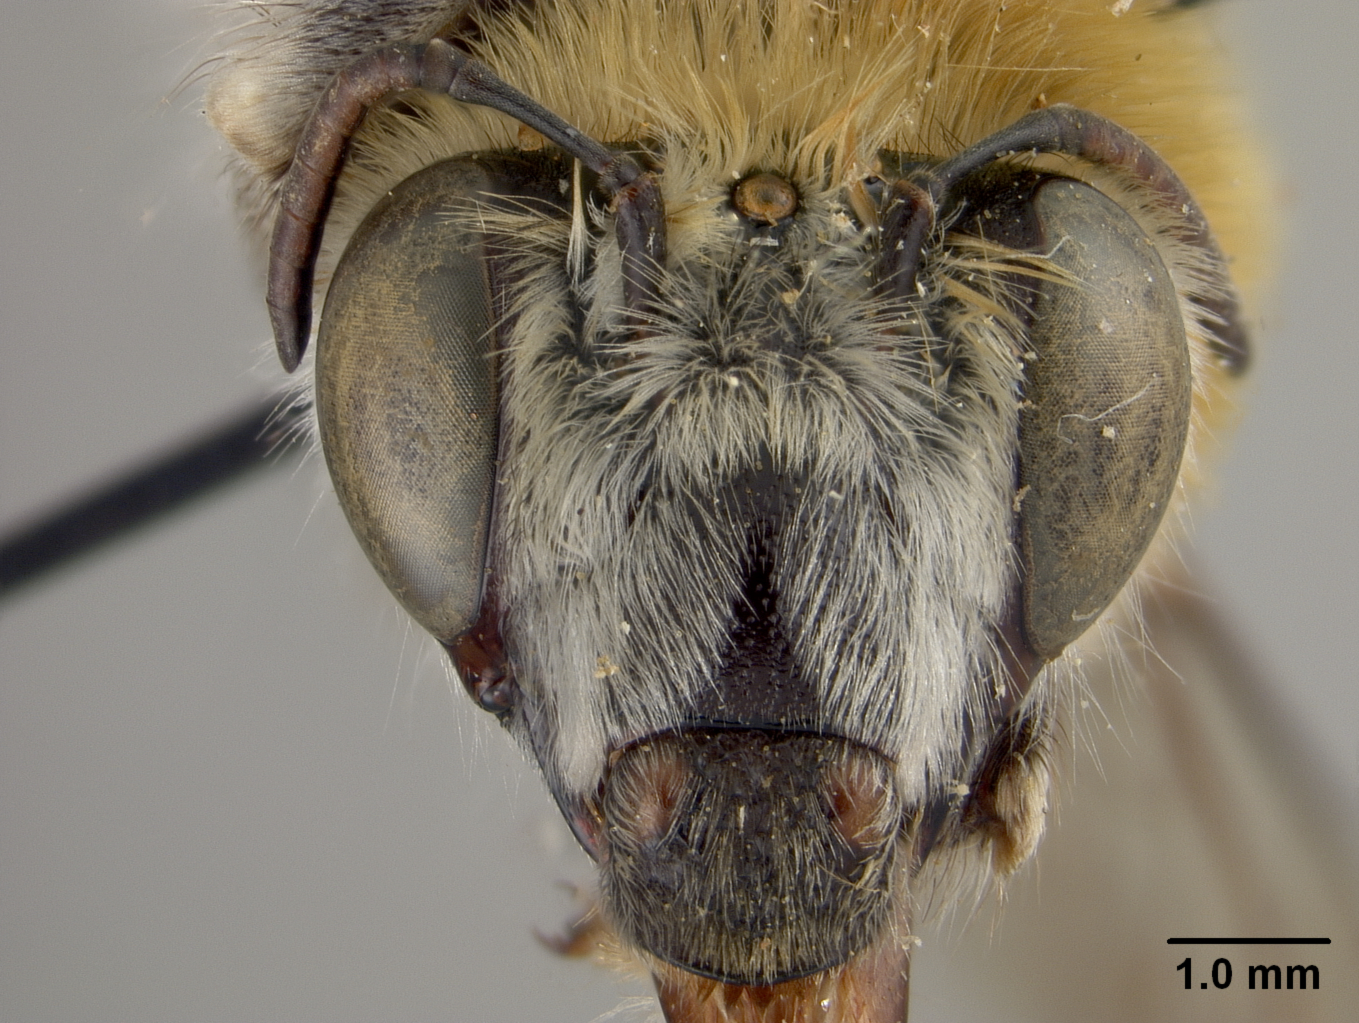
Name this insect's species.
Anthophora usbekistana
